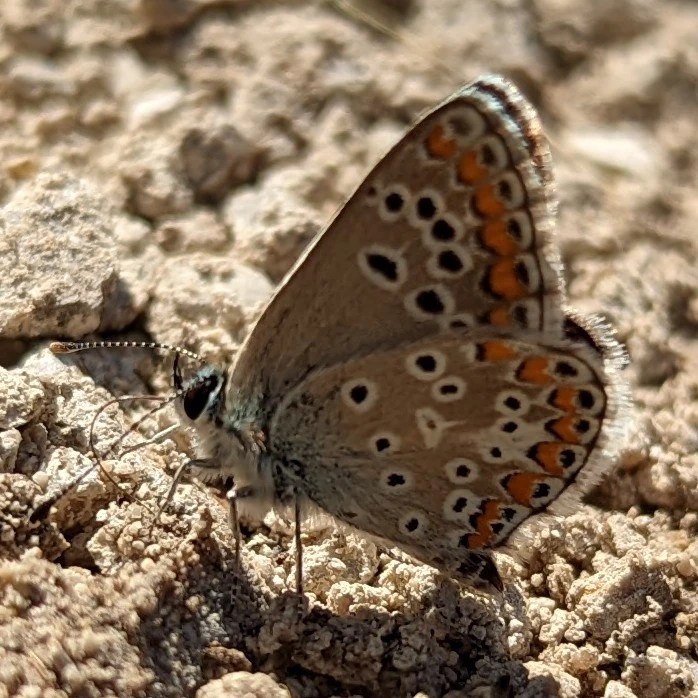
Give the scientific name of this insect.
Aricia agestis/artaxerxes
